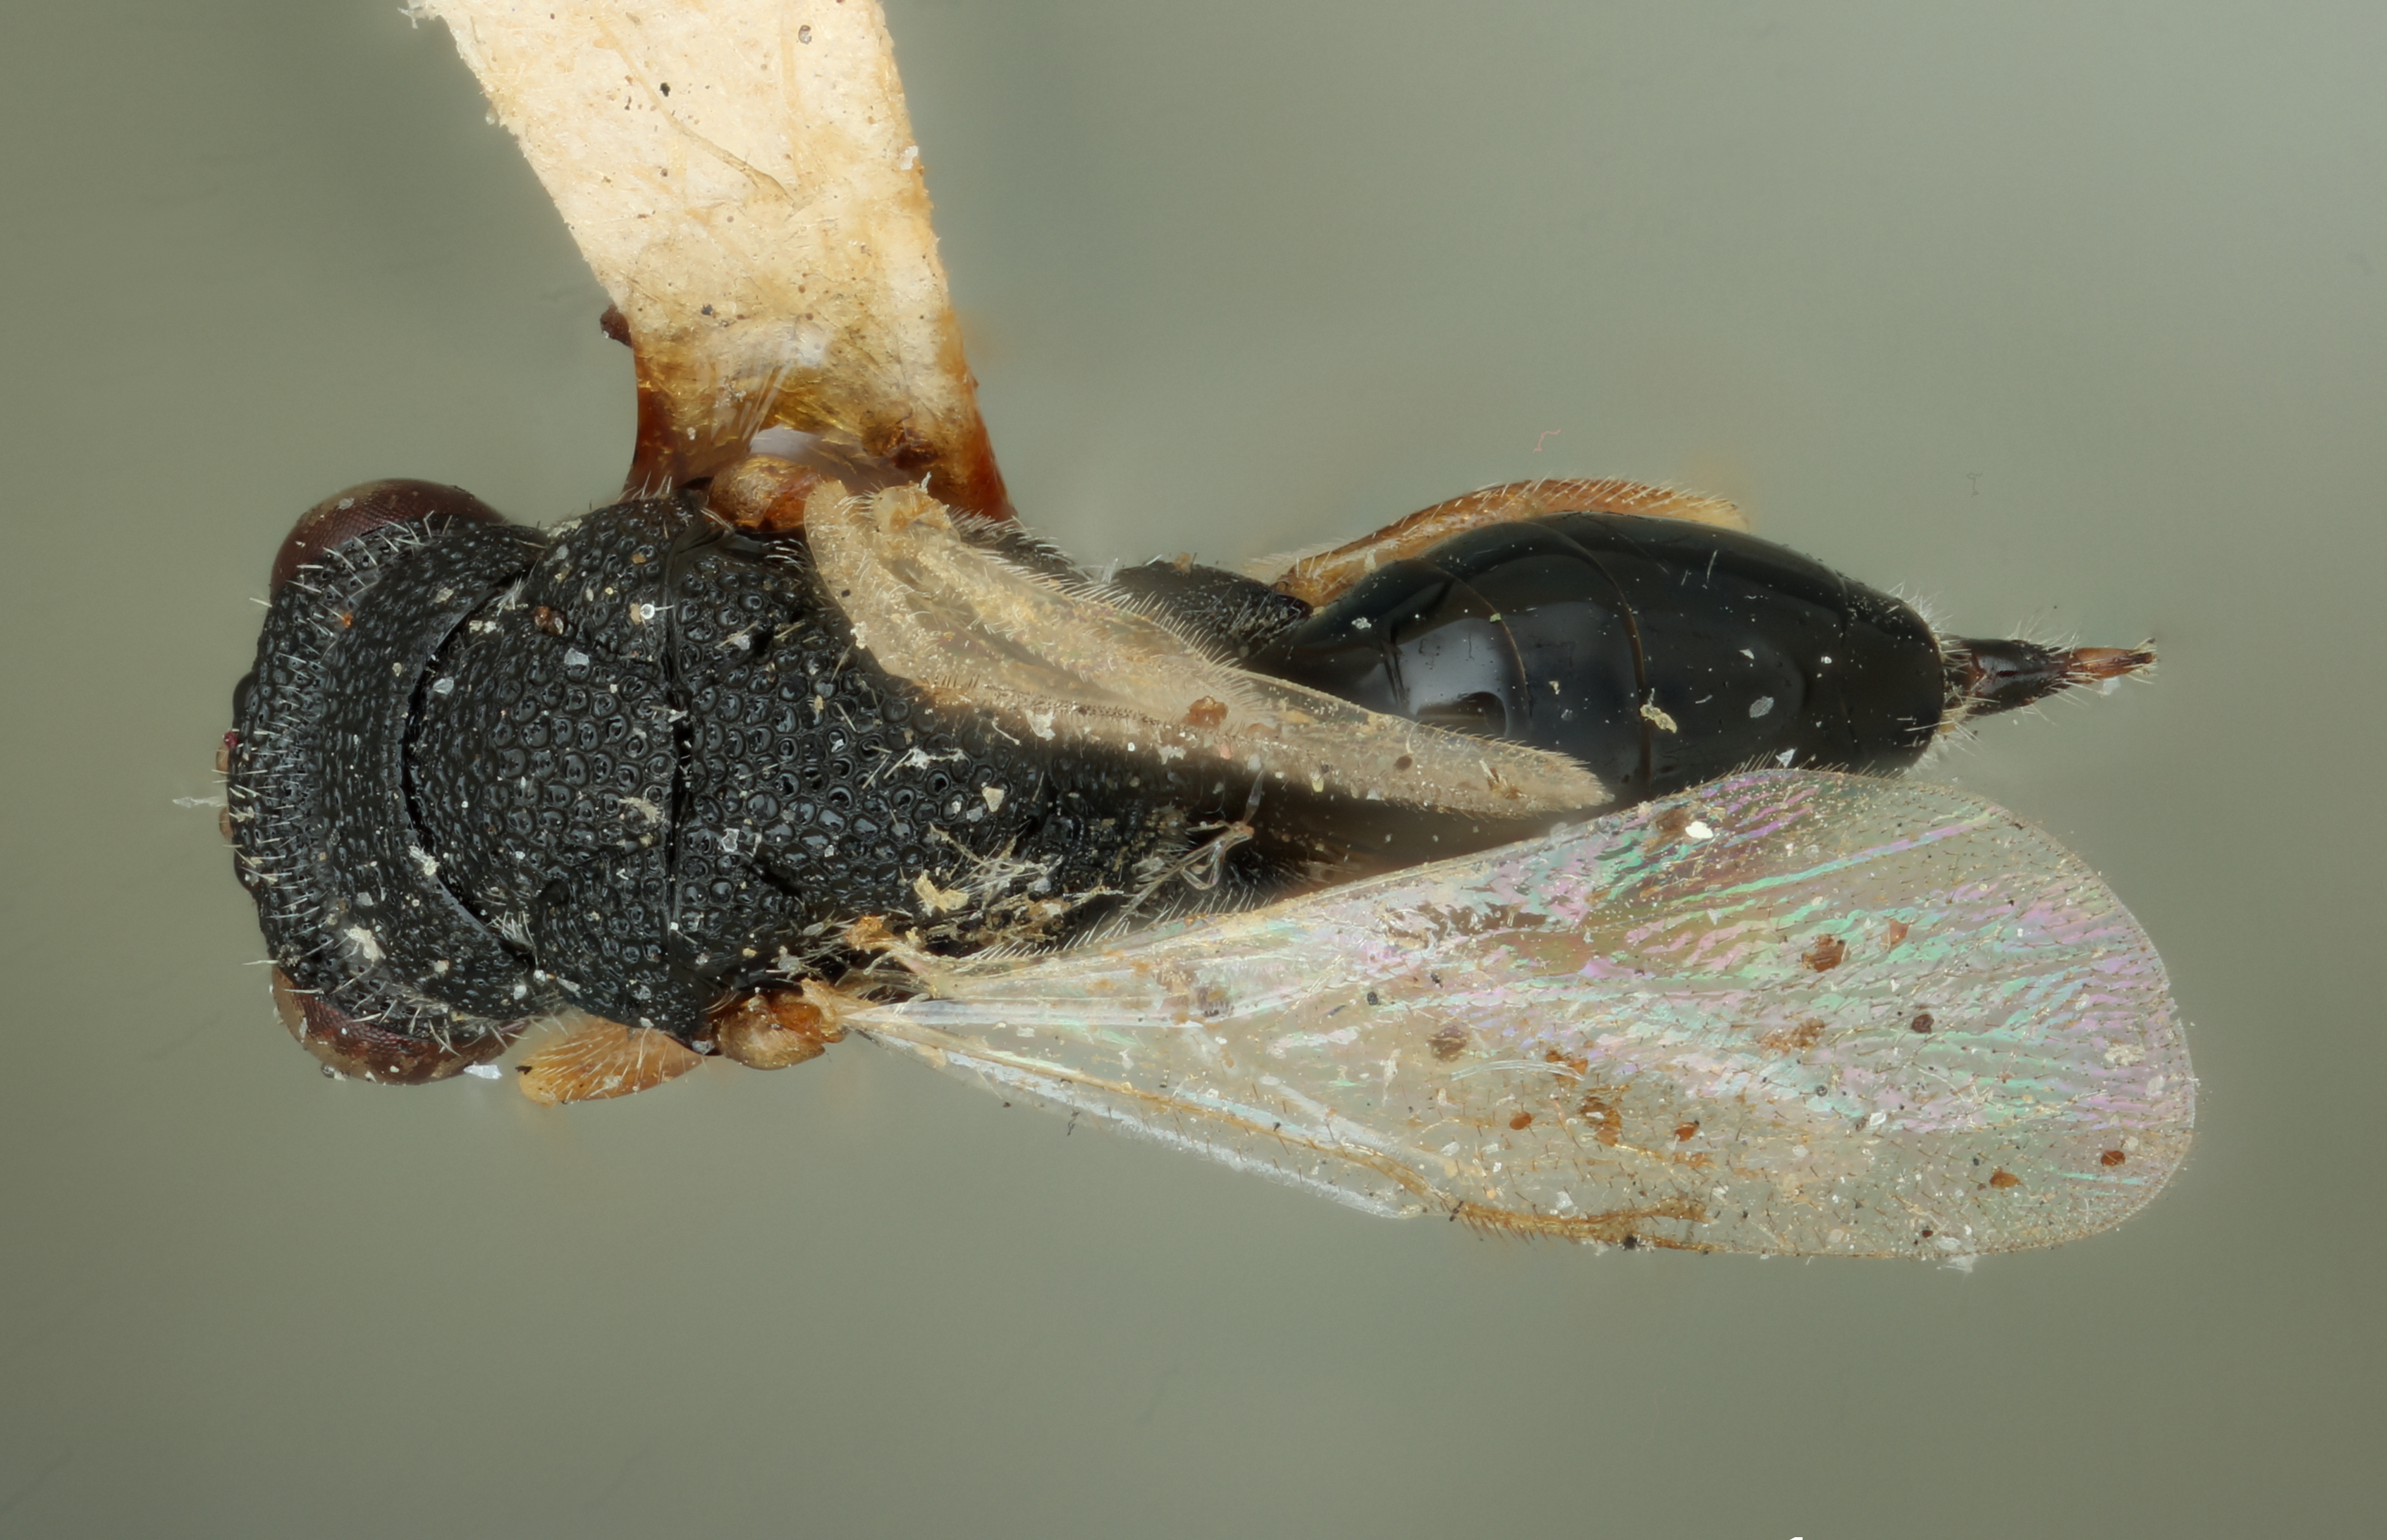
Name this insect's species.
Eurytoma vagabunda
